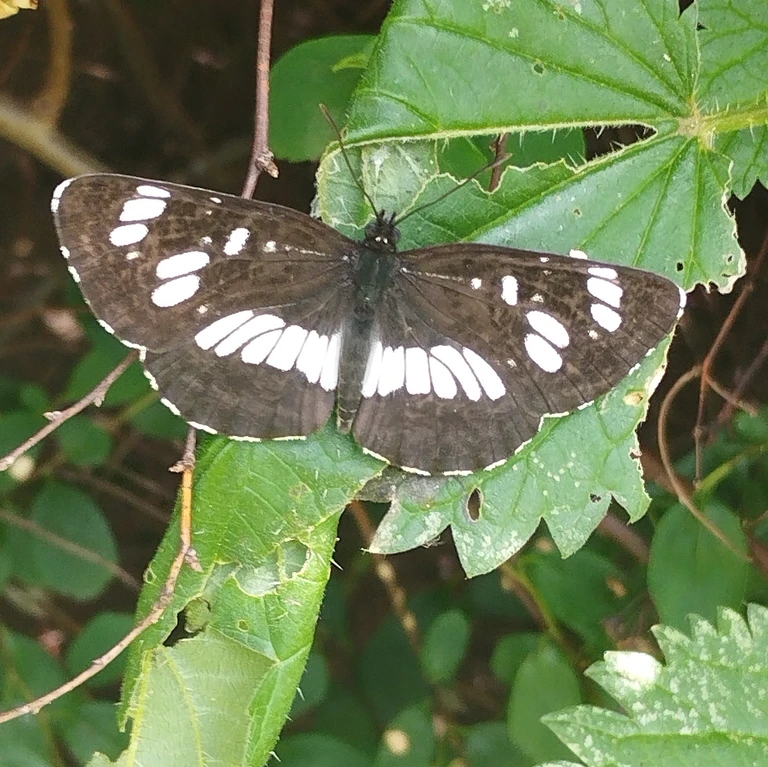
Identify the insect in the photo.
Neptis rivularis
